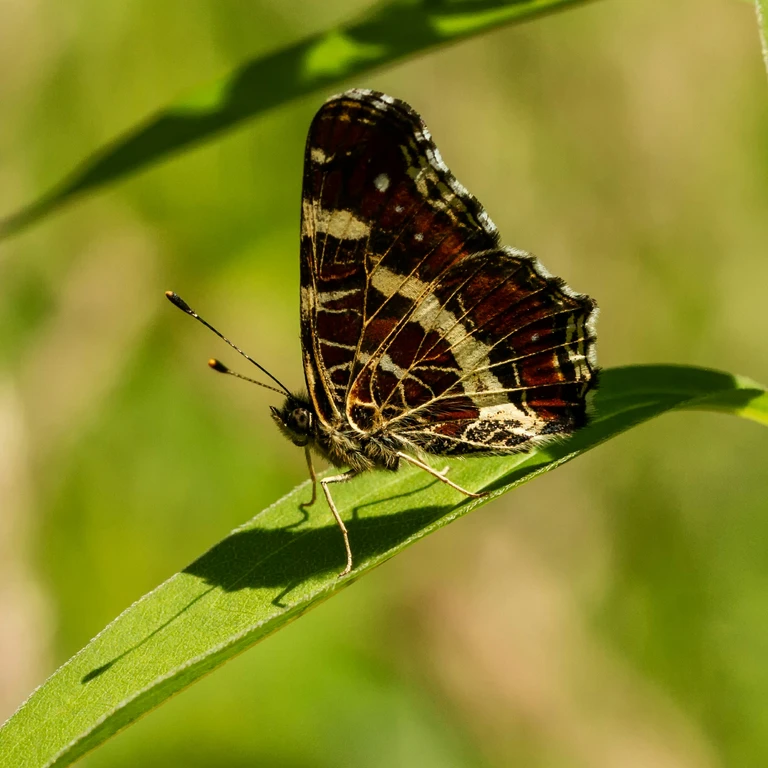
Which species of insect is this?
Araschnia levana
